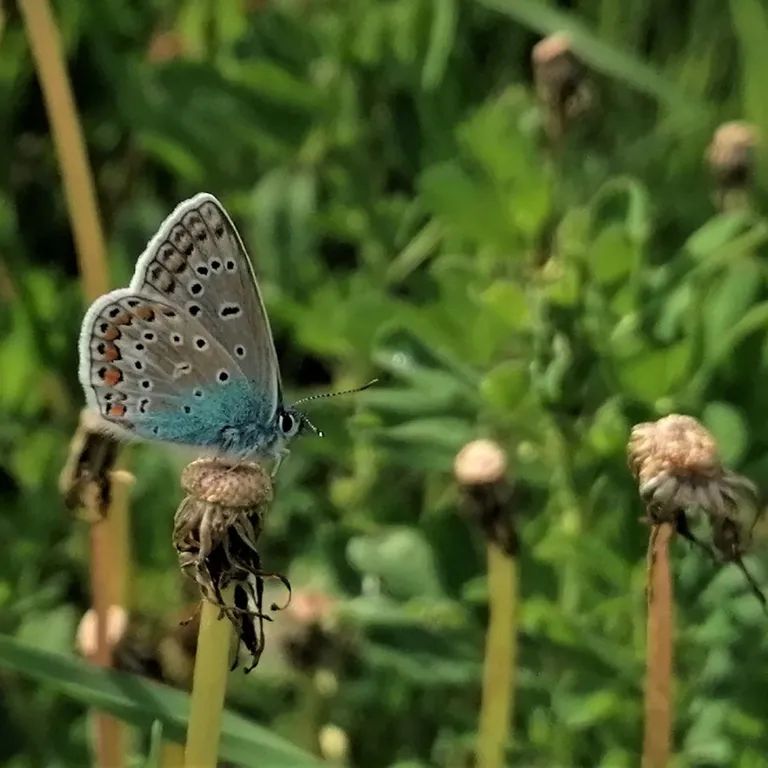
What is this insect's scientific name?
Polyommatus icarus
